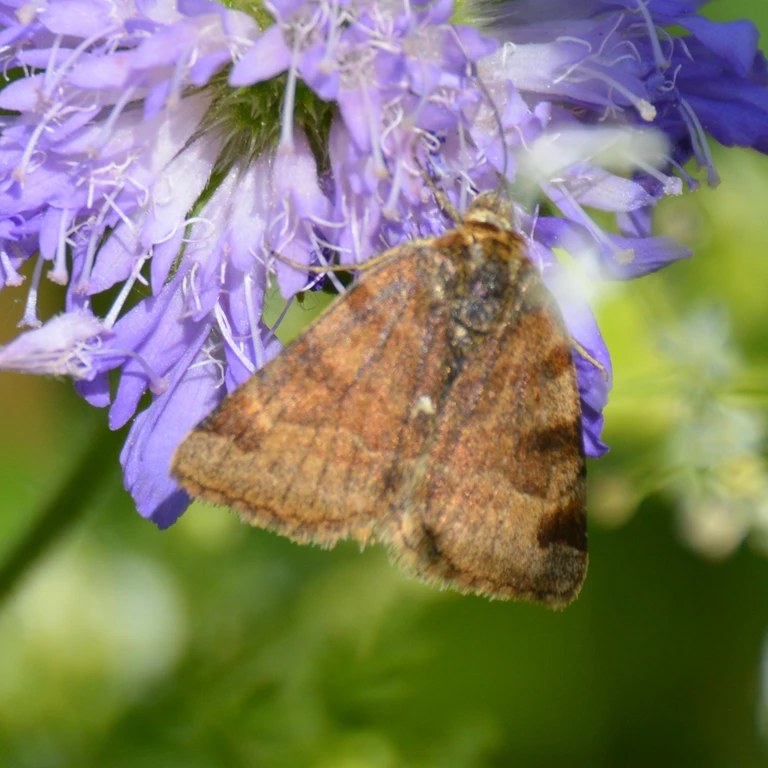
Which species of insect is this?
Euclidia glyphica
